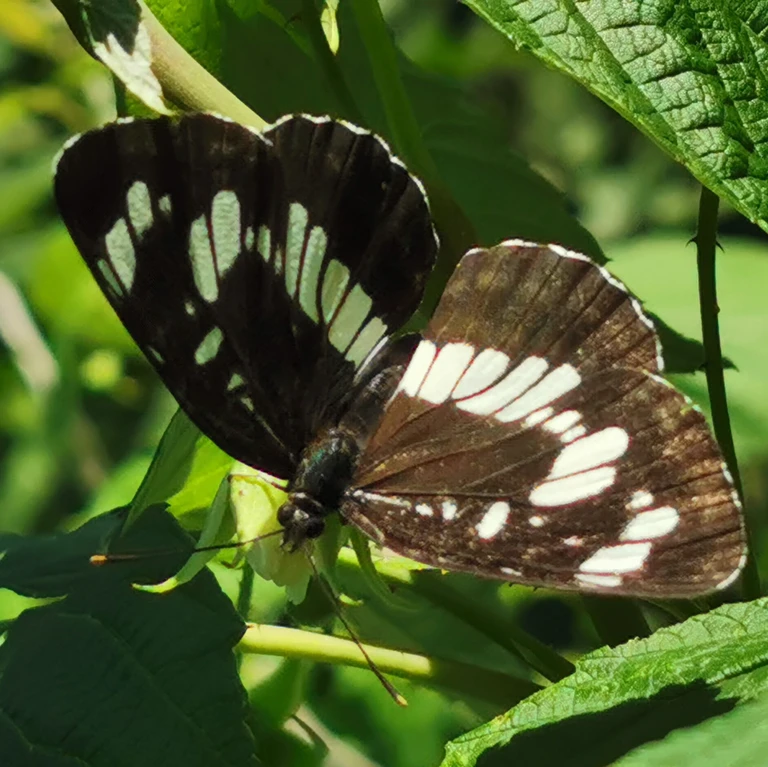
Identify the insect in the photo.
Neptis rivularis
